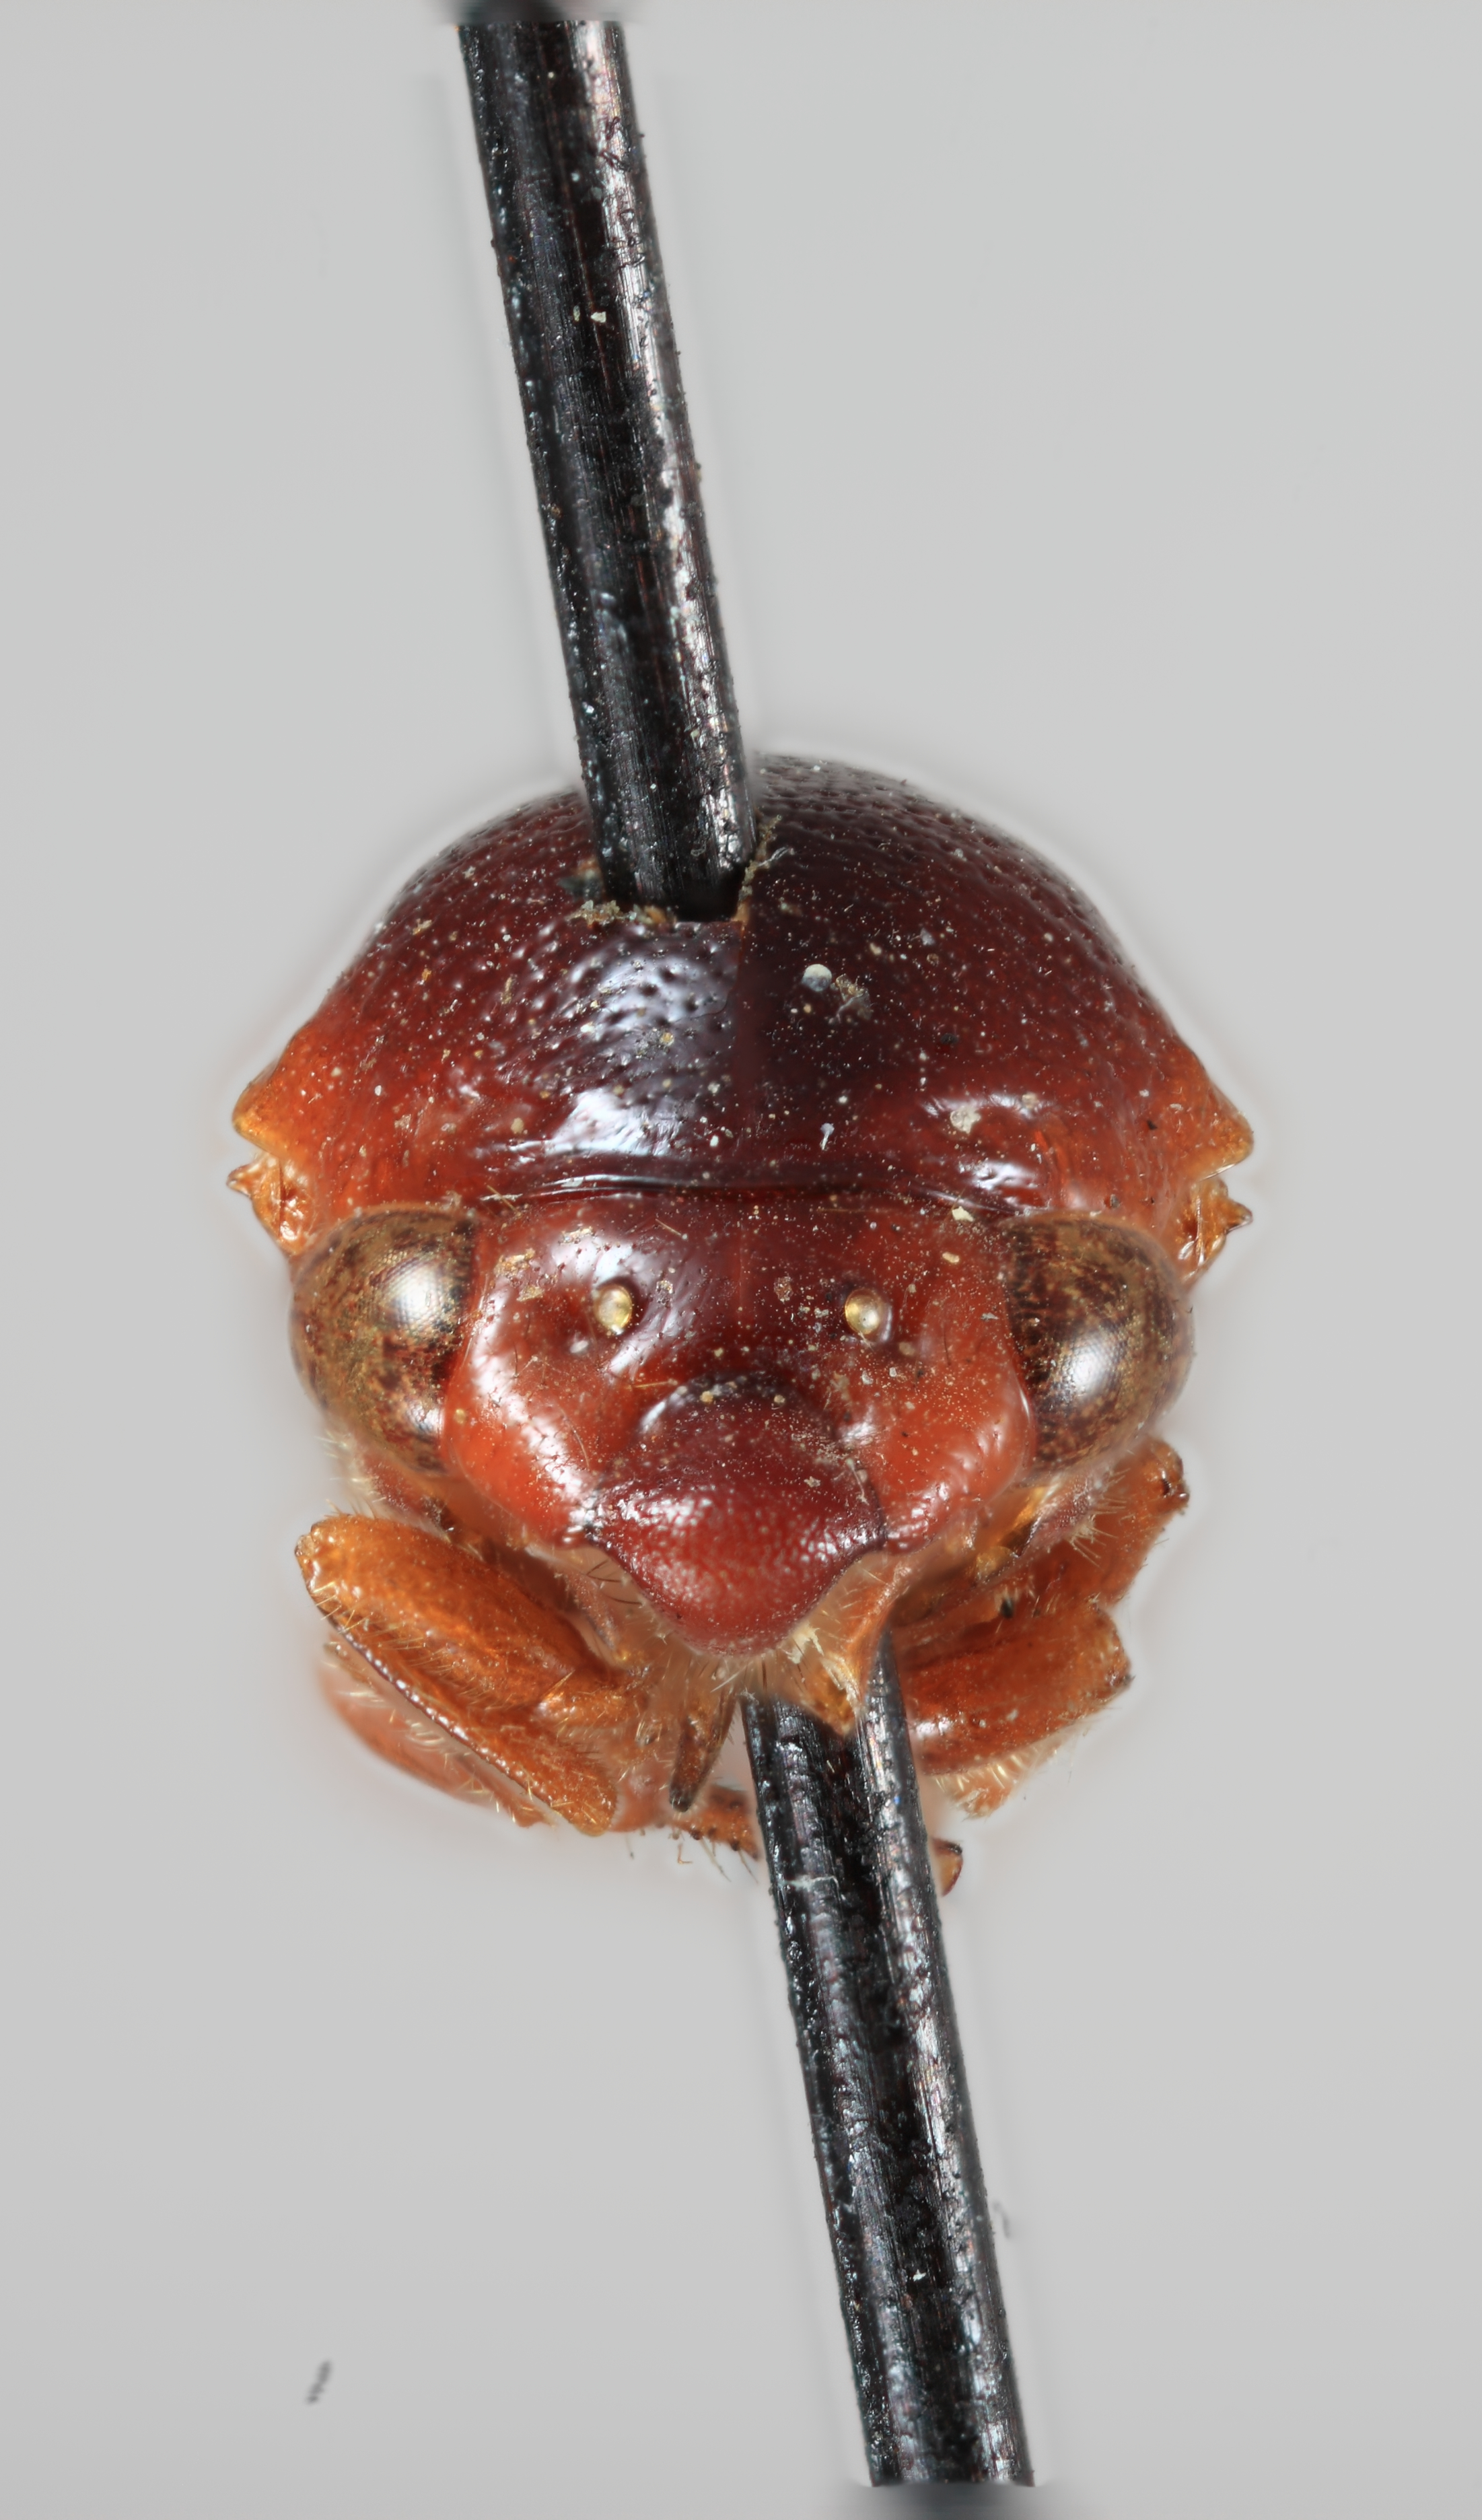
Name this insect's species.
Boethoos nitida
